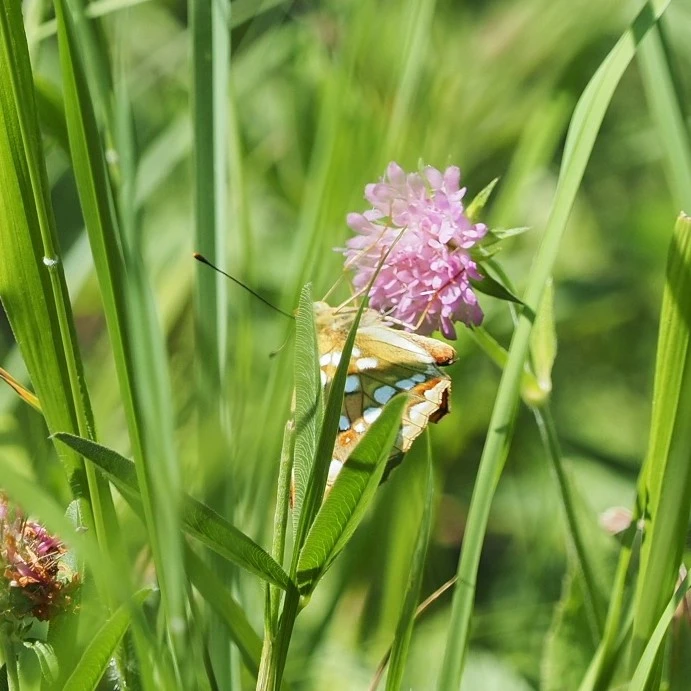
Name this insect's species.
Fabriciana adippe
